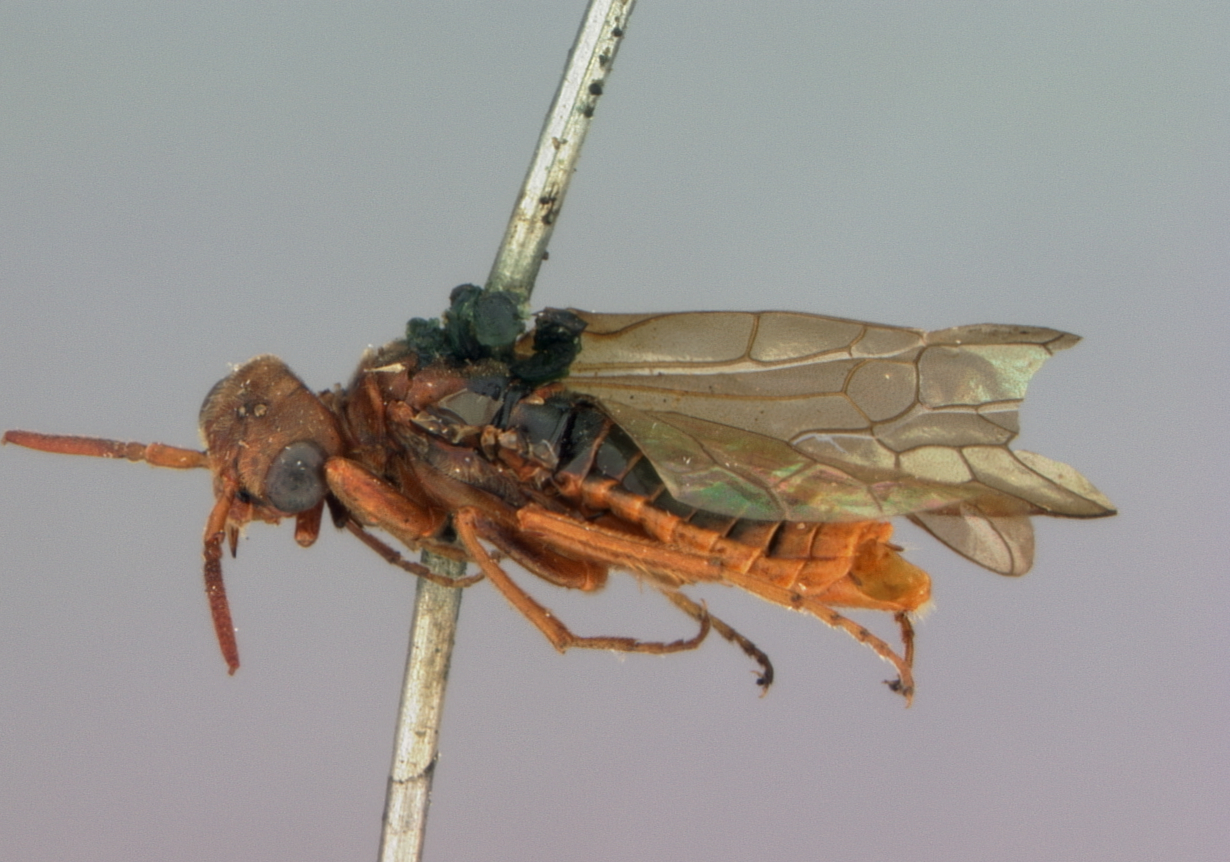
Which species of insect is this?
Pleroneura koebelei
